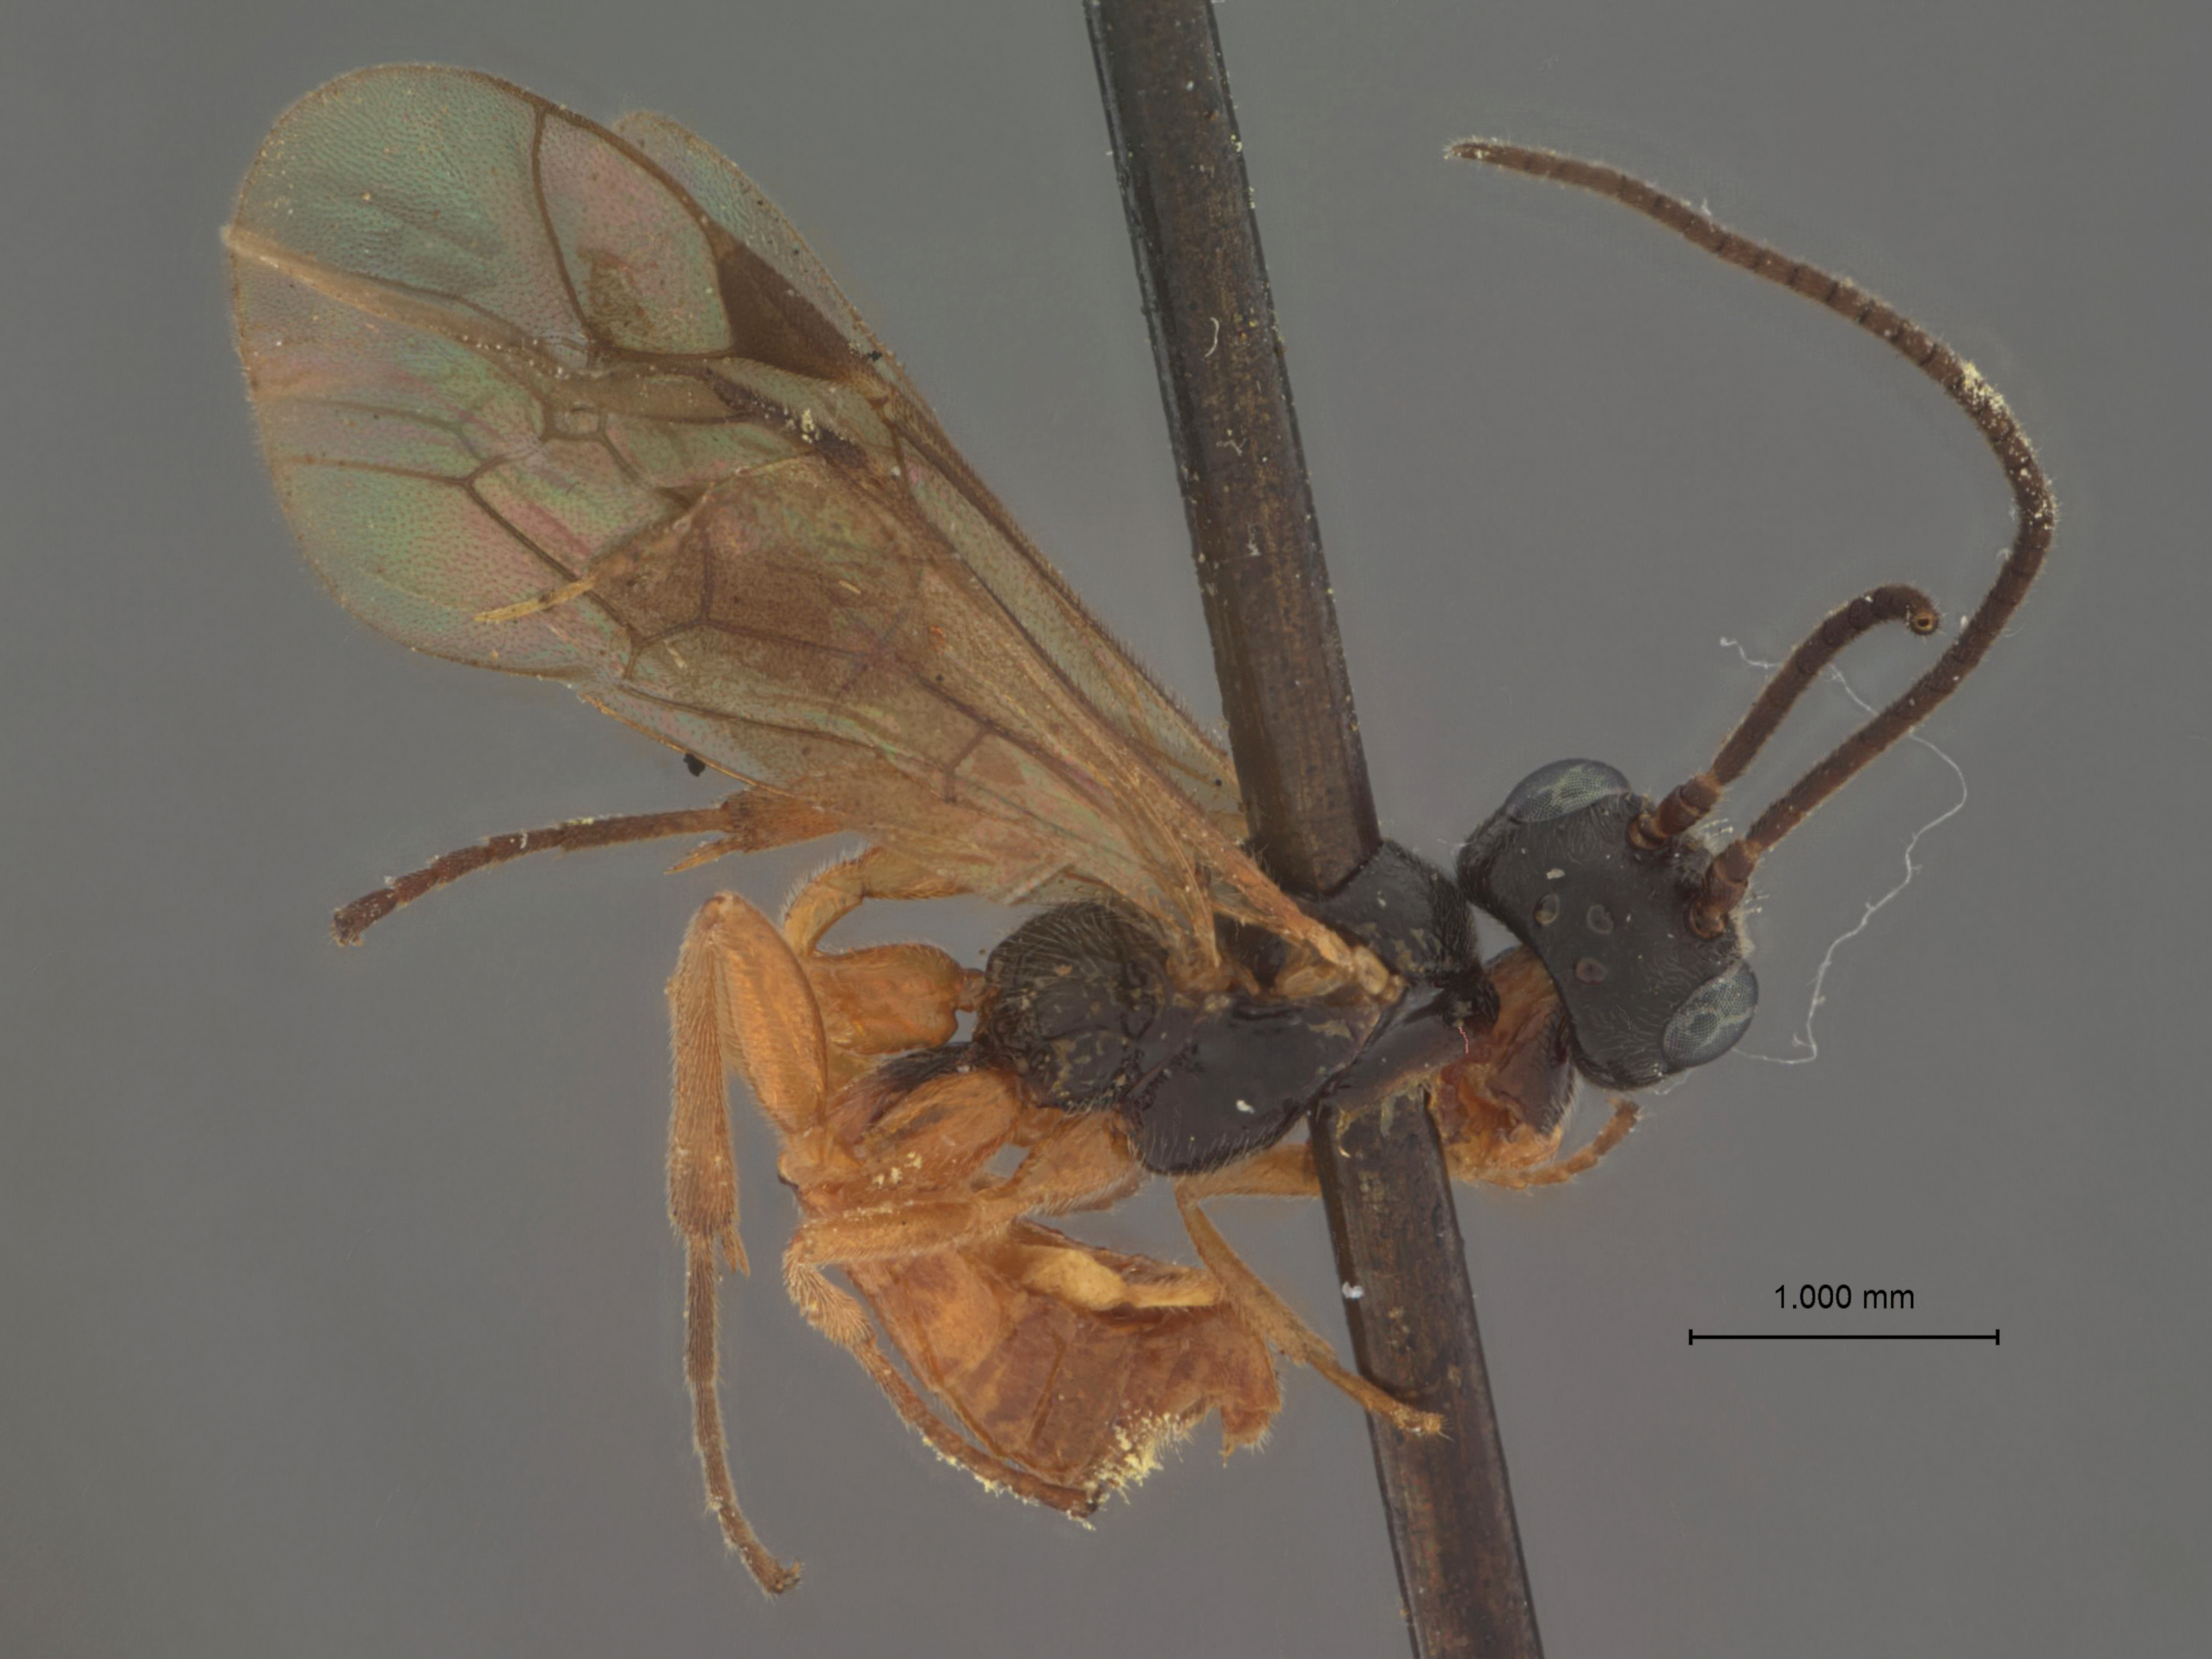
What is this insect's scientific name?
Lathrolestes rufigaster
